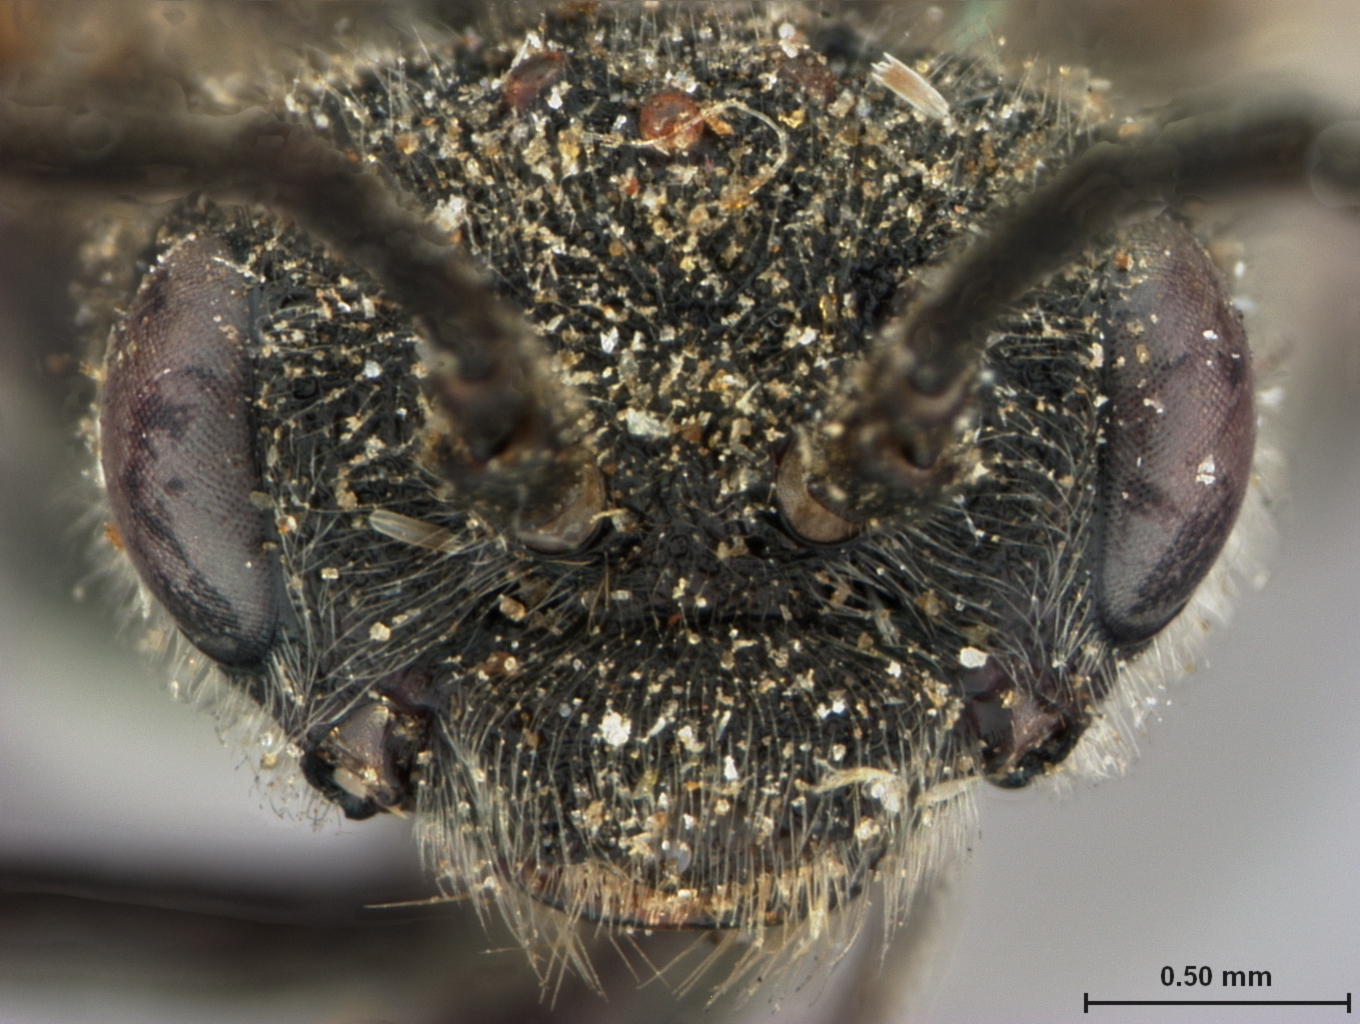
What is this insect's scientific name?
Dolerus interior
